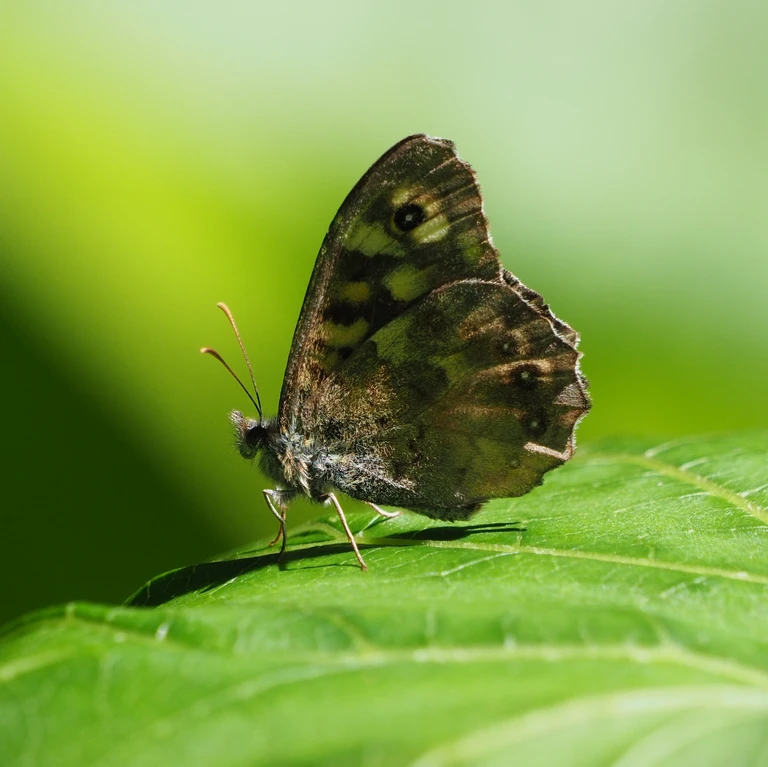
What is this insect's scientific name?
Pararge aegeria
